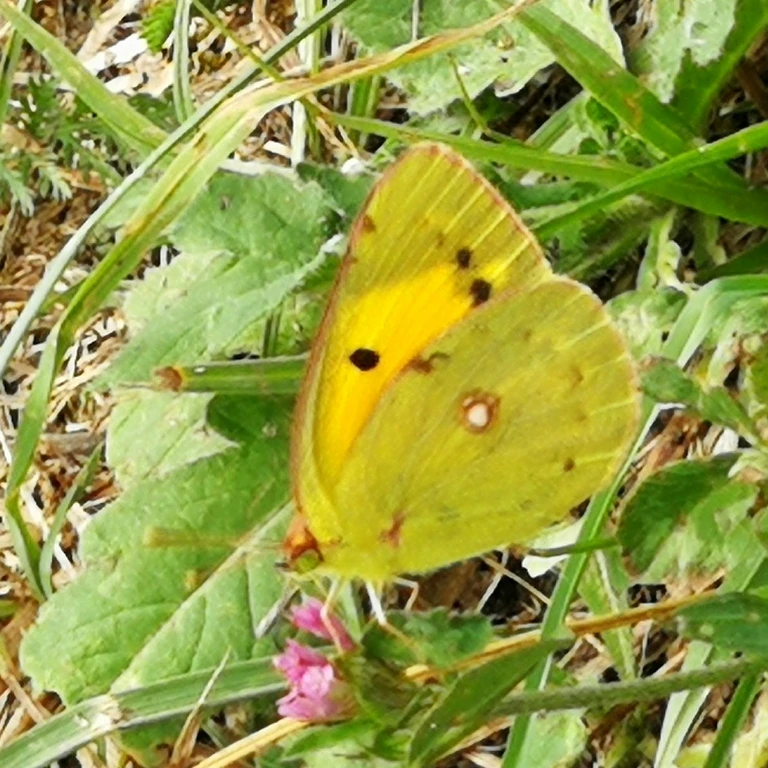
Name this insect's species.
Colias croceus
